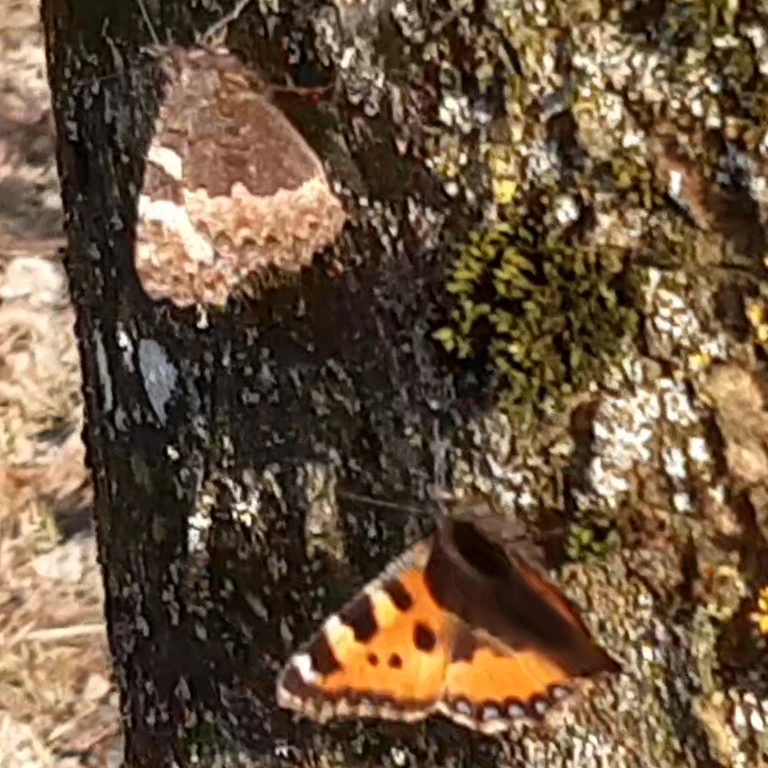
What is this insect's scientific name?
Aglais urticae
